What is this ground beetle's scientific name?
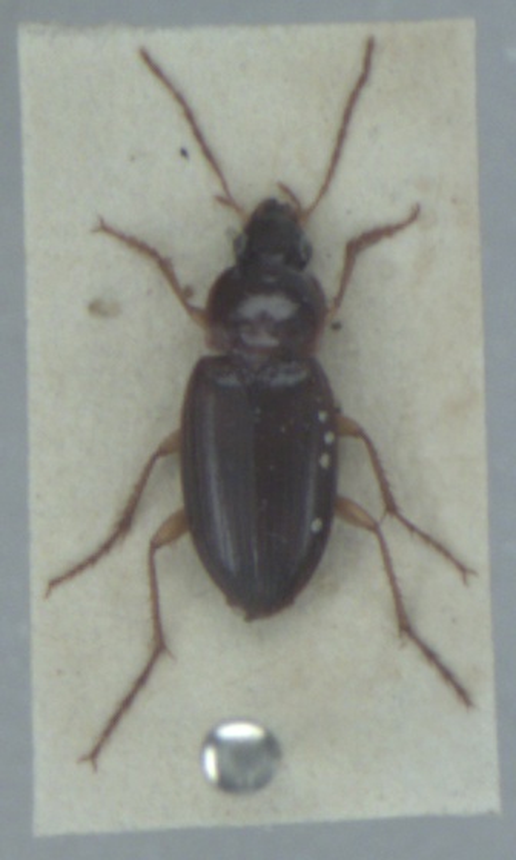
Calathus mollis
